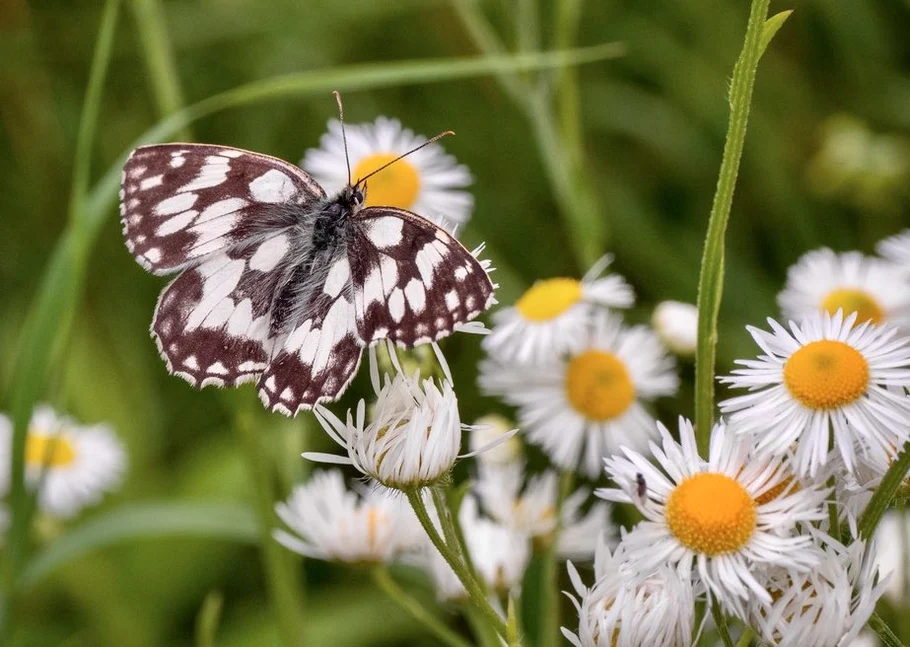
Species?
Melanargia galathea
